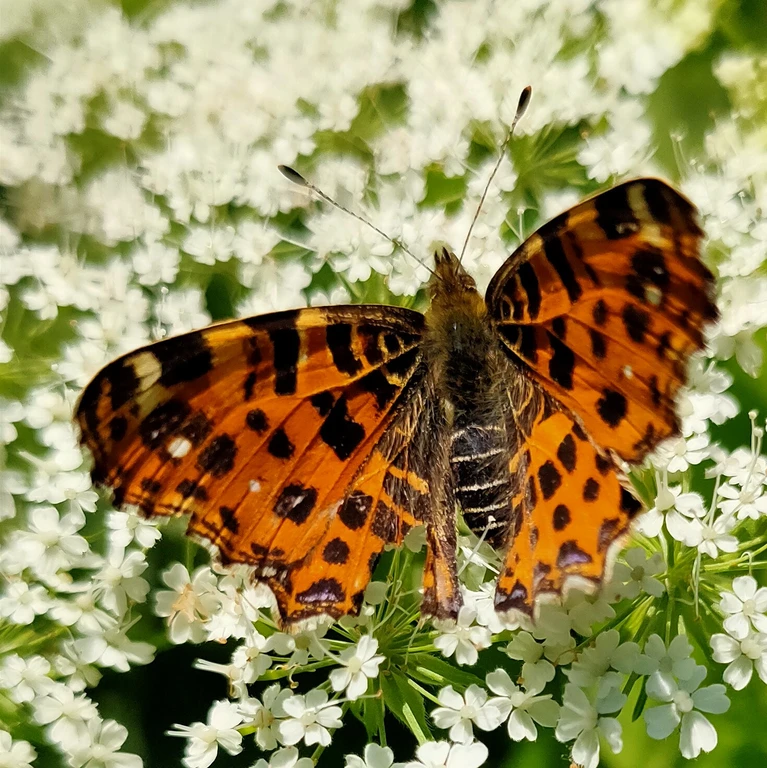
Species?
Araschnia levana
